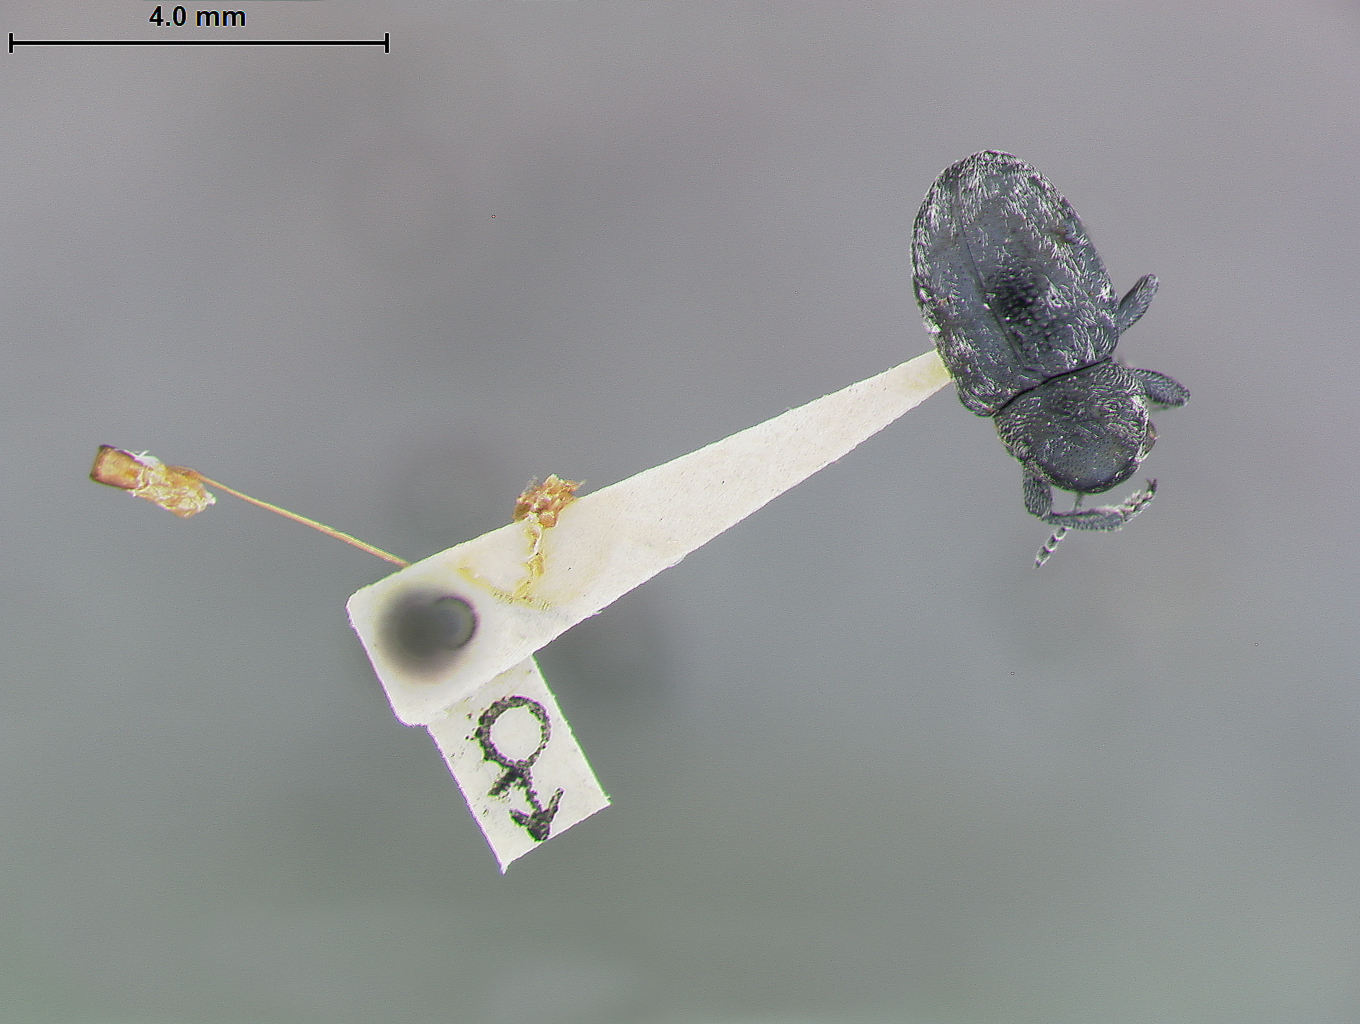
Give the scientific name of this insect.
Graphops nigellae
